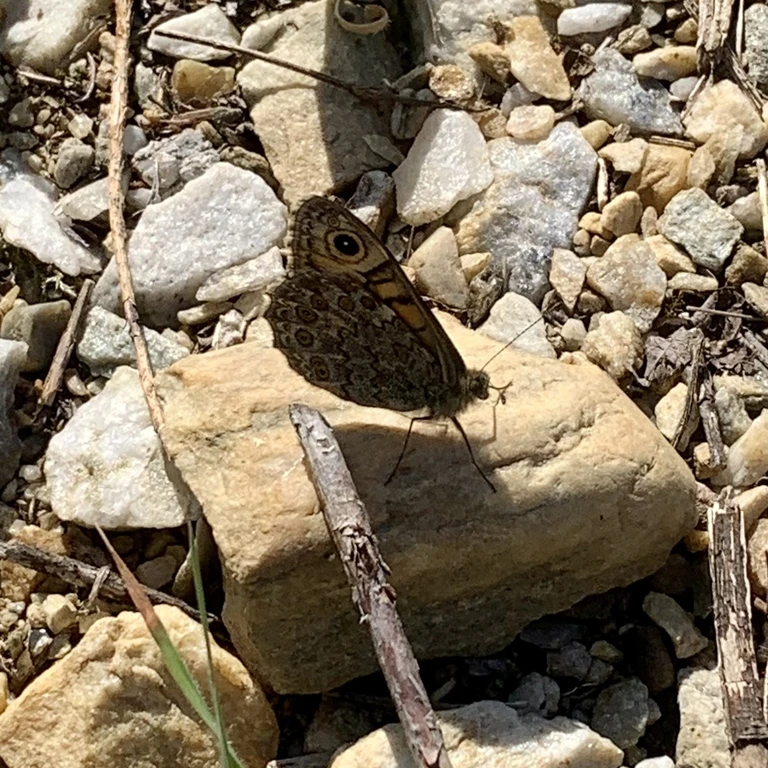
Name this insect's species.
Lasiommata megera (also Pararge megera)
